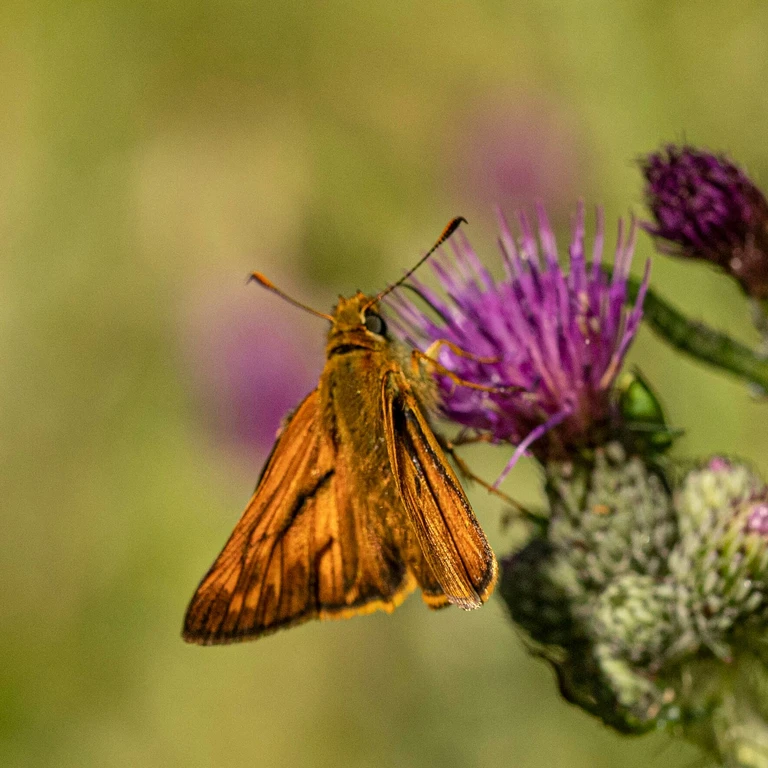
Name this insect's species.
Ochlodes sylvanus (also Ochlodes venata)
